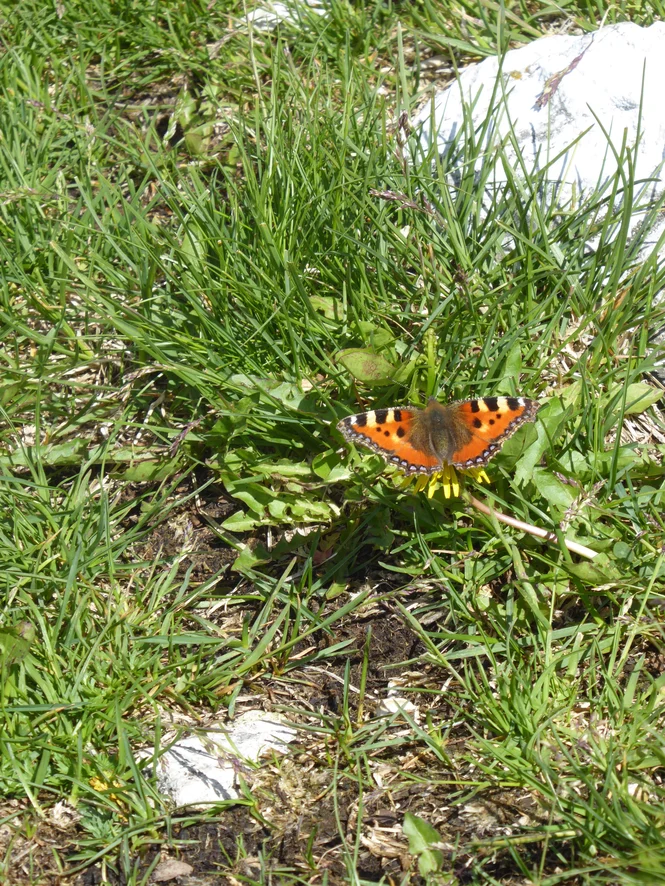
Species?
Aglais urticae
